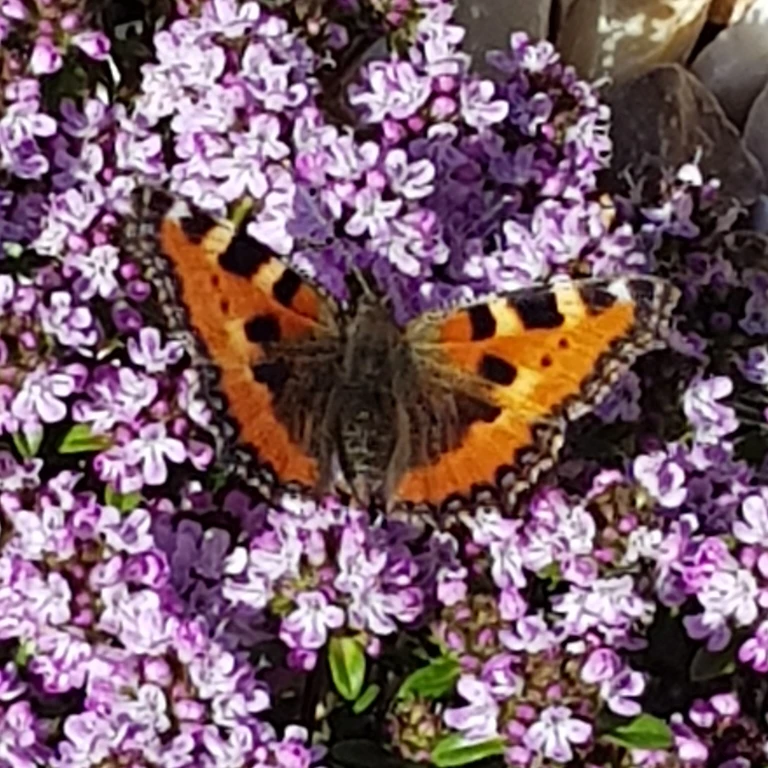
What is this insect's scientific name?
Aglais urticae
